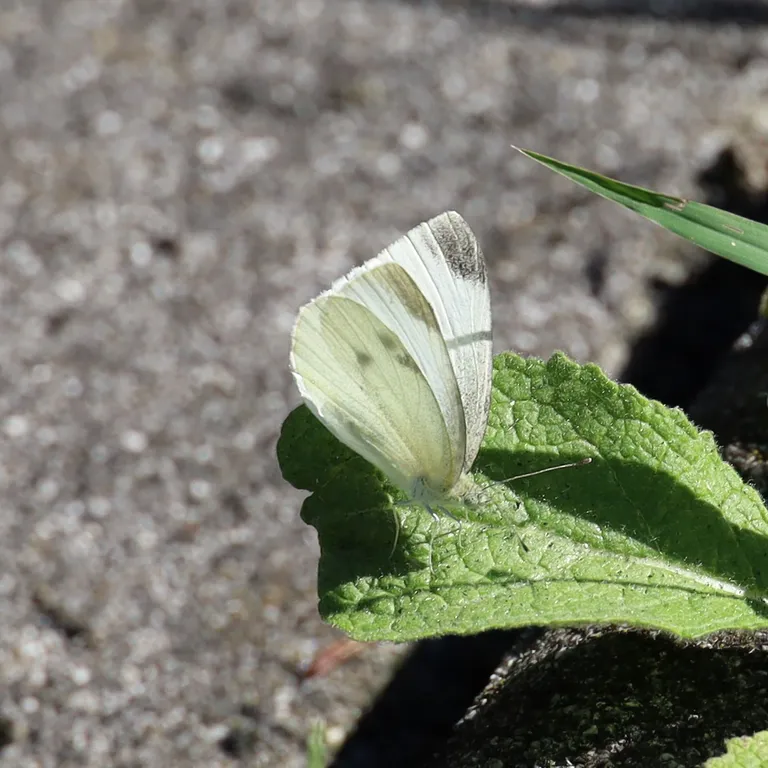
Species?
Pieris rapae
